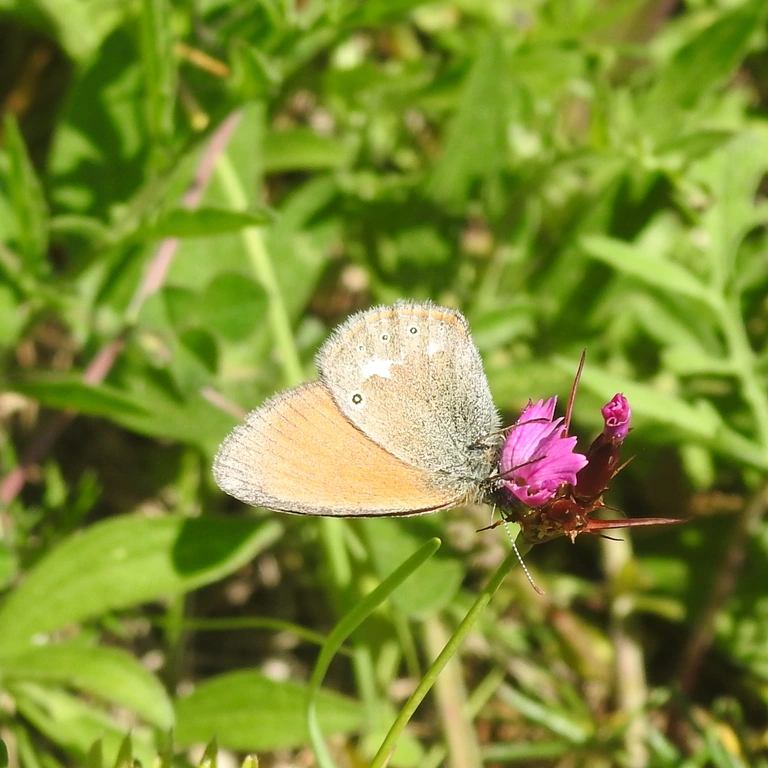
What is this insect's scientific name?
Coenonympha glycerion (also Coenonympha iphis)
